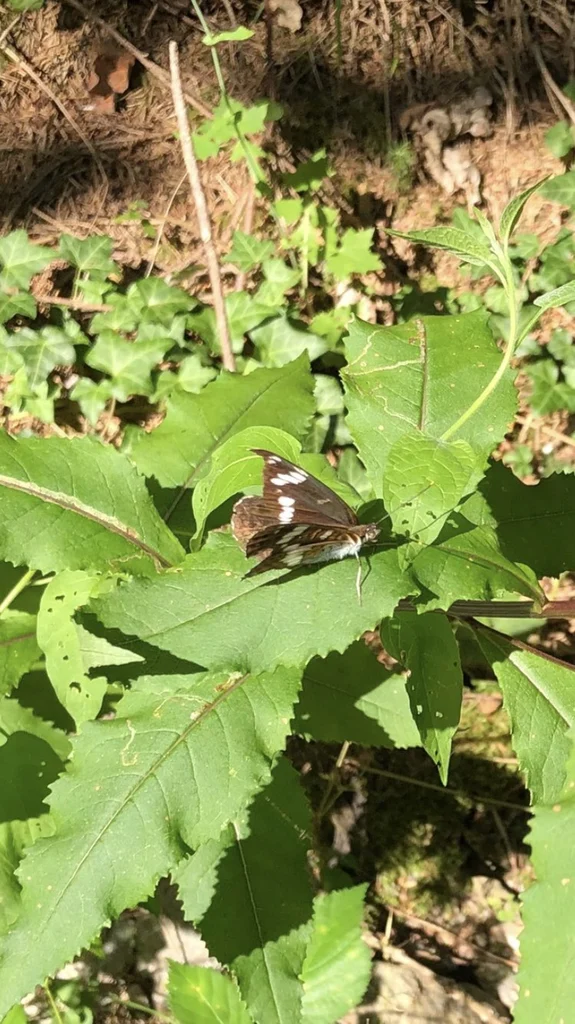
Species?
Limenitis camilla (also Ladoga camilla)
